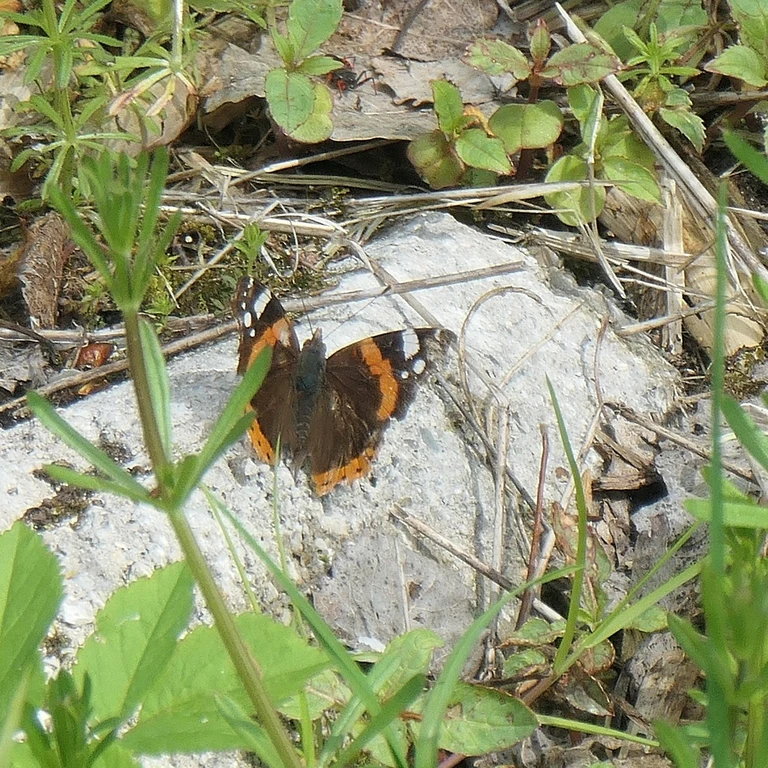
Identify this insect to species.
Vanessa atalanta
